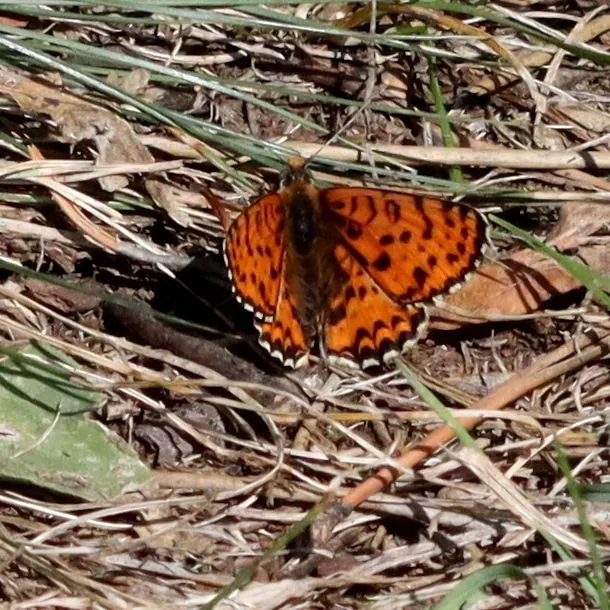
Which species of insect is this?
Melitaea didyma
